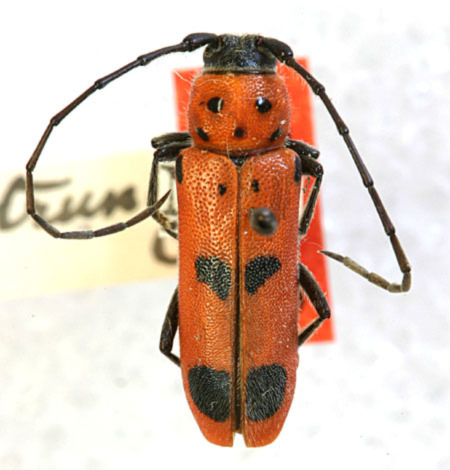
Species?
Tylosis subtruncata (also Tylosis maculatus)
